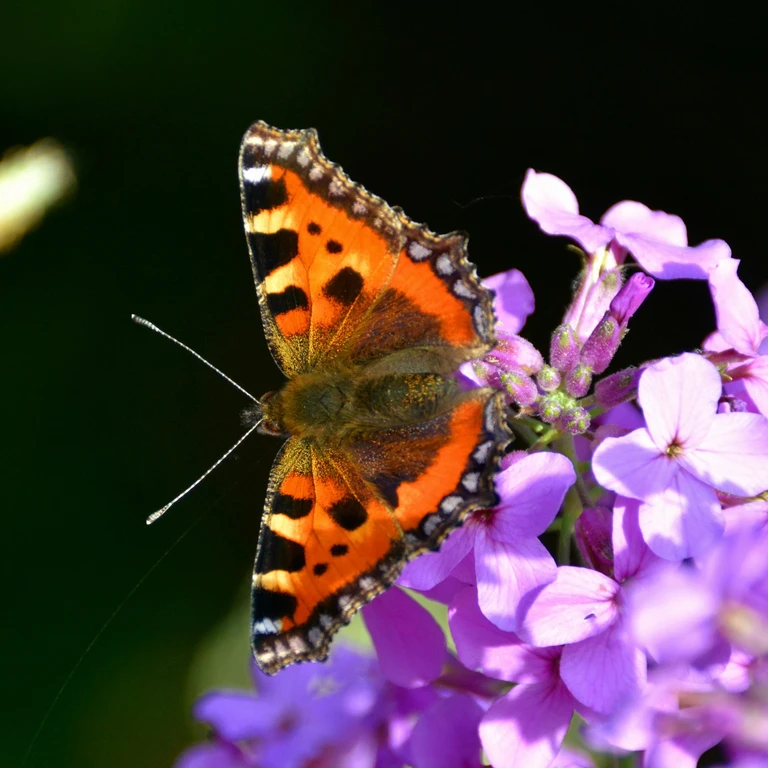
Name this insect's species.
Aglais urticae
